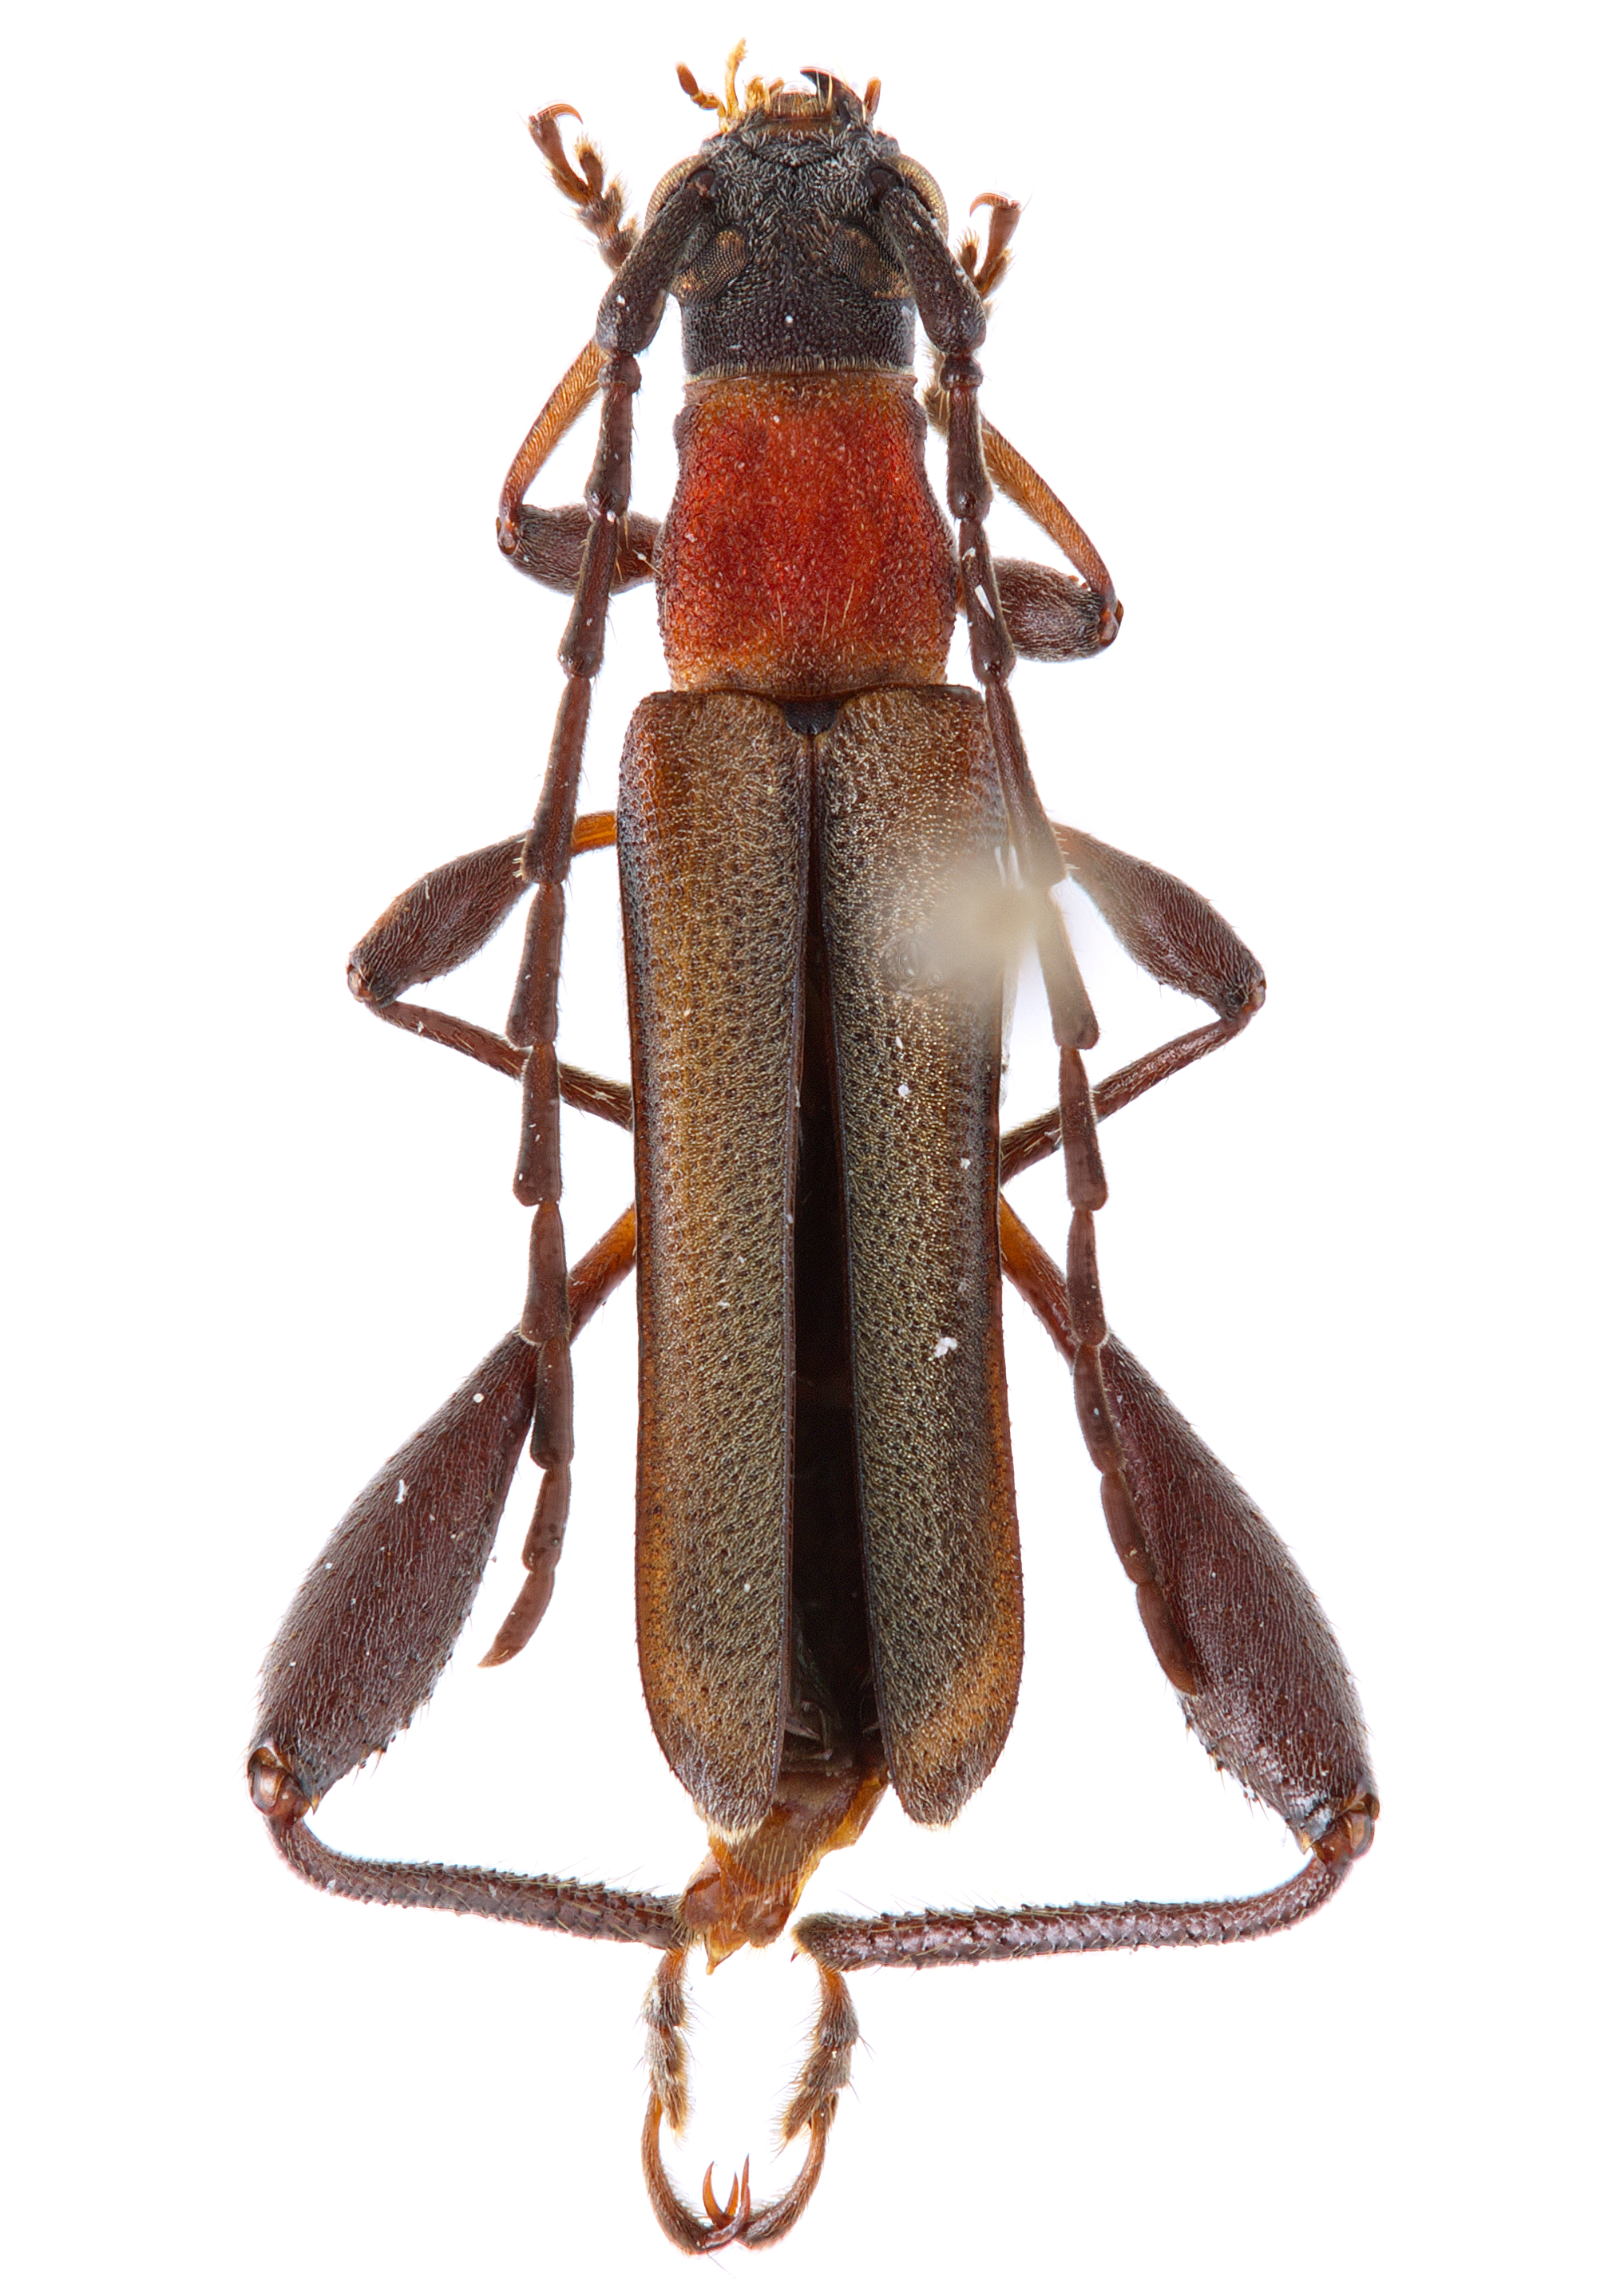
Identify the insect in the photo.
Pachymerola ruficollis
